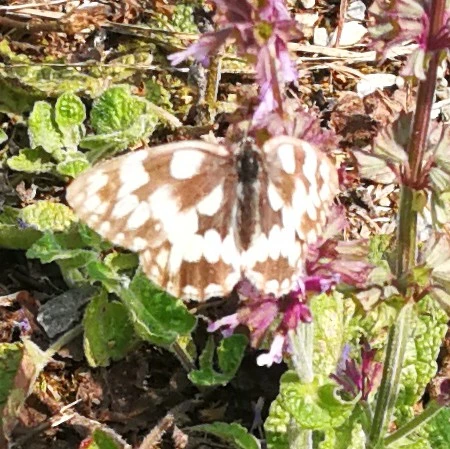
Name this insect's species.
Melanargia galathea
